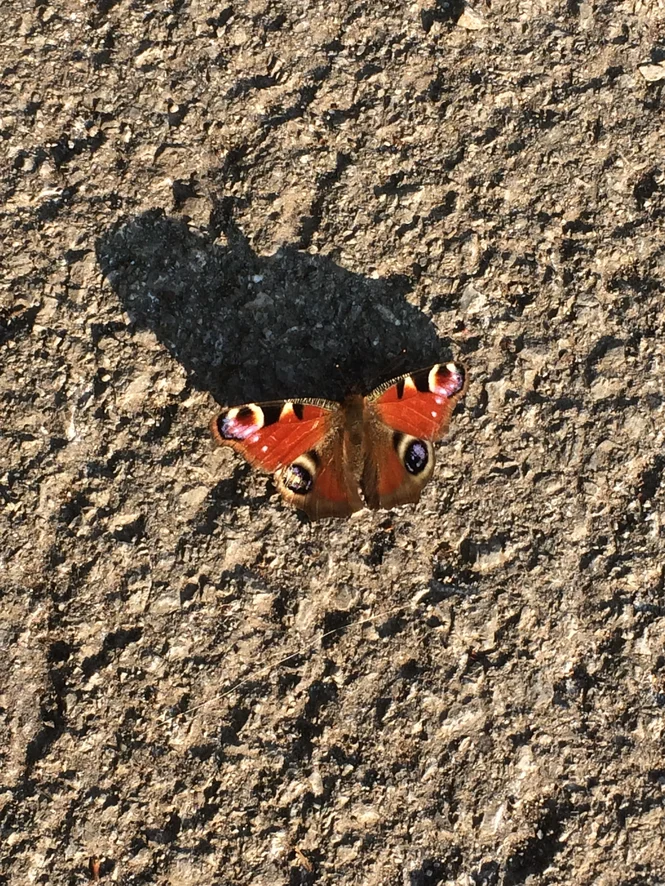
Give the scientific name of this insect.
Aglais io
